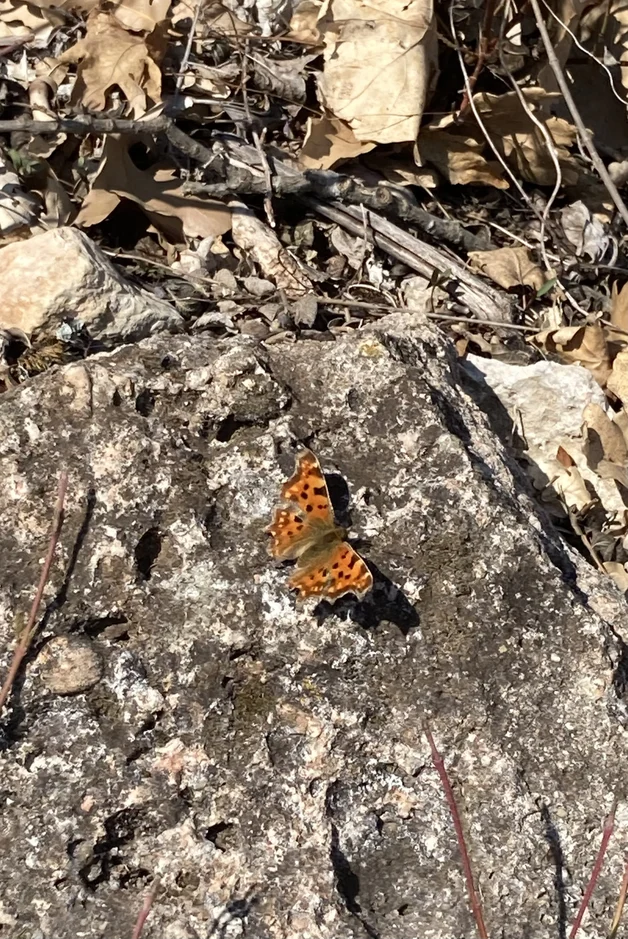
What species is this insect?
Polygonia c-album
